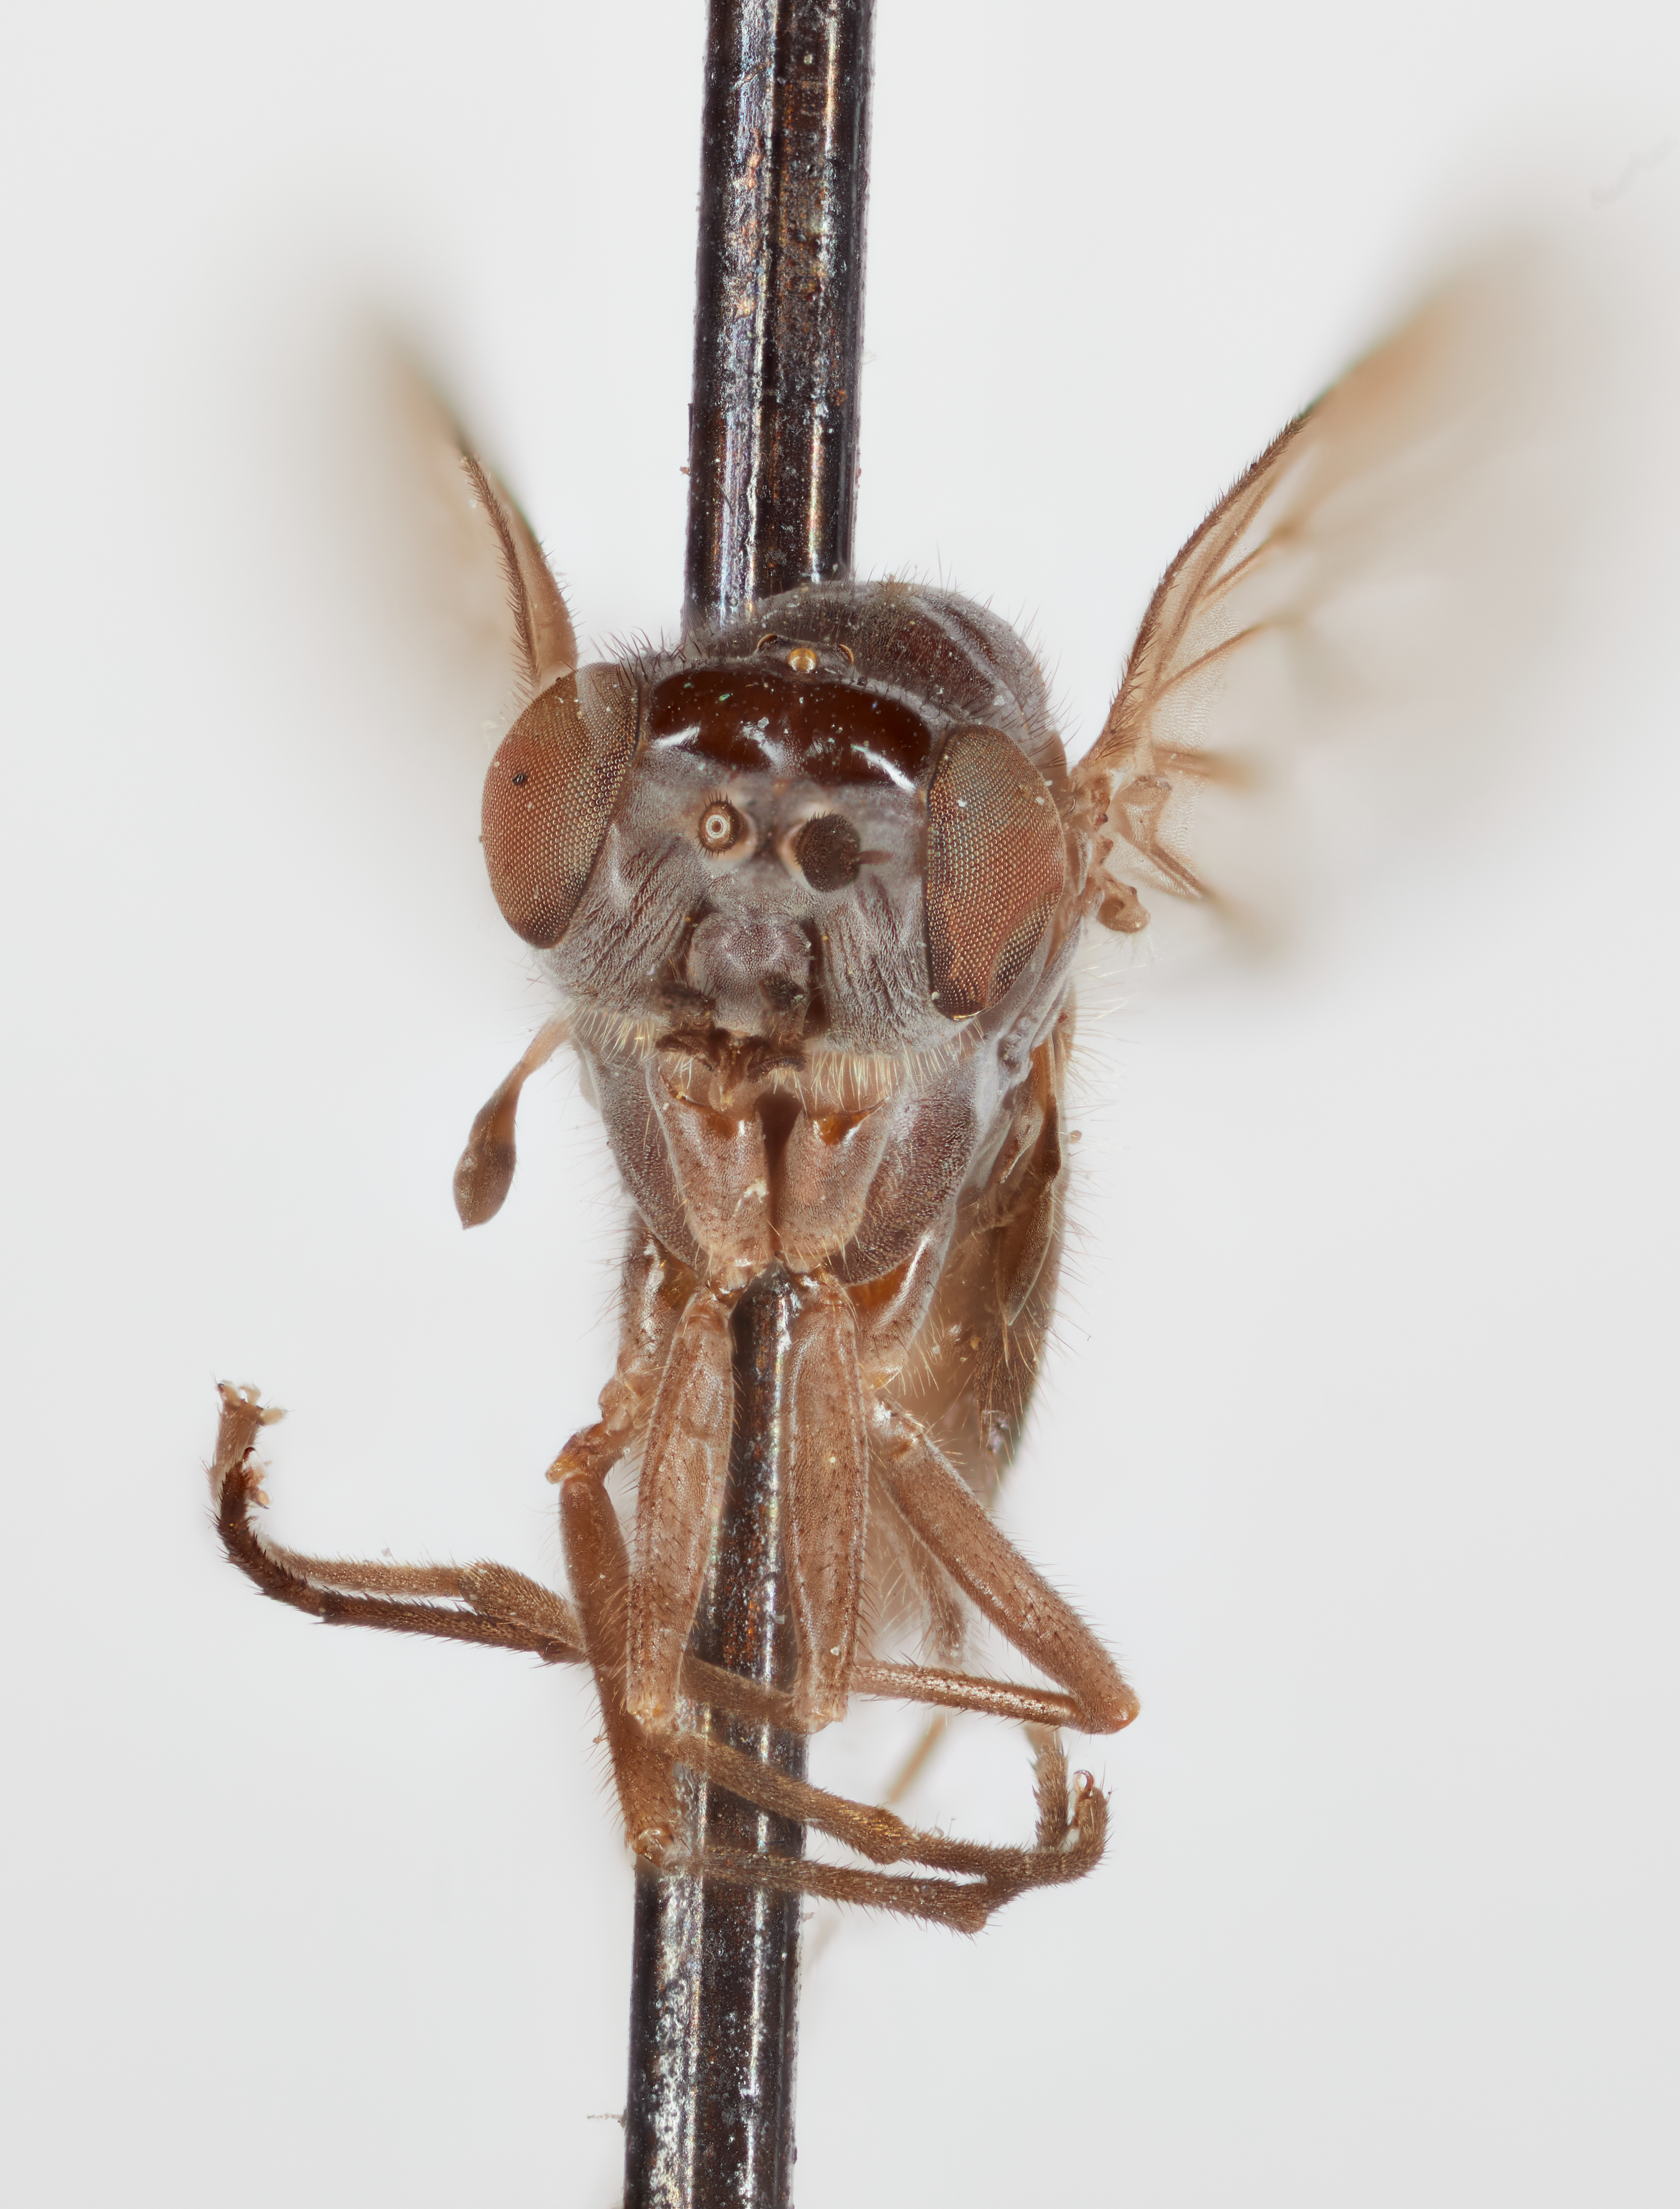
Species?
Ptiolina nitidifrons
